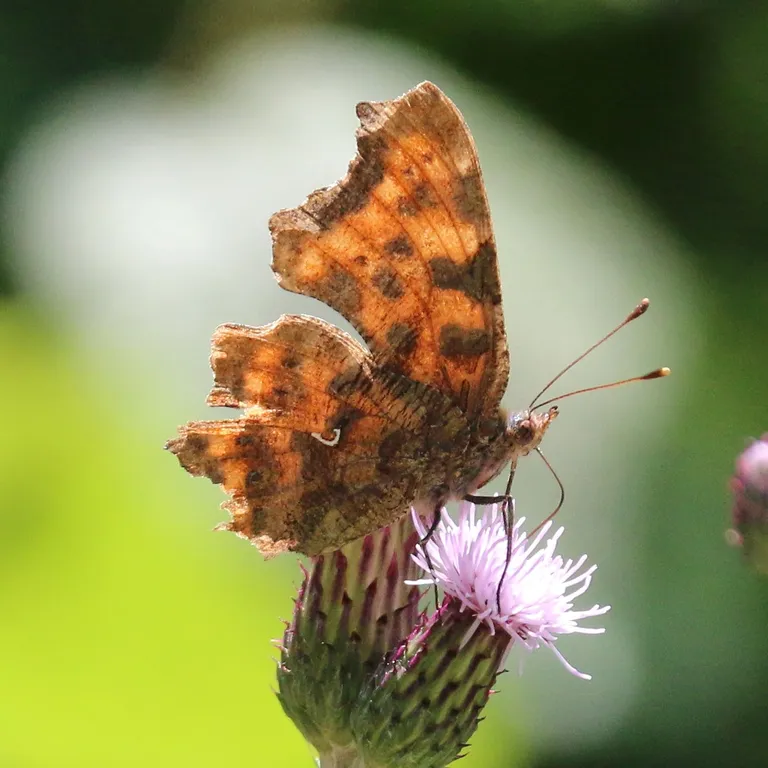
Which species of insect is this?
Polygonia c-album
